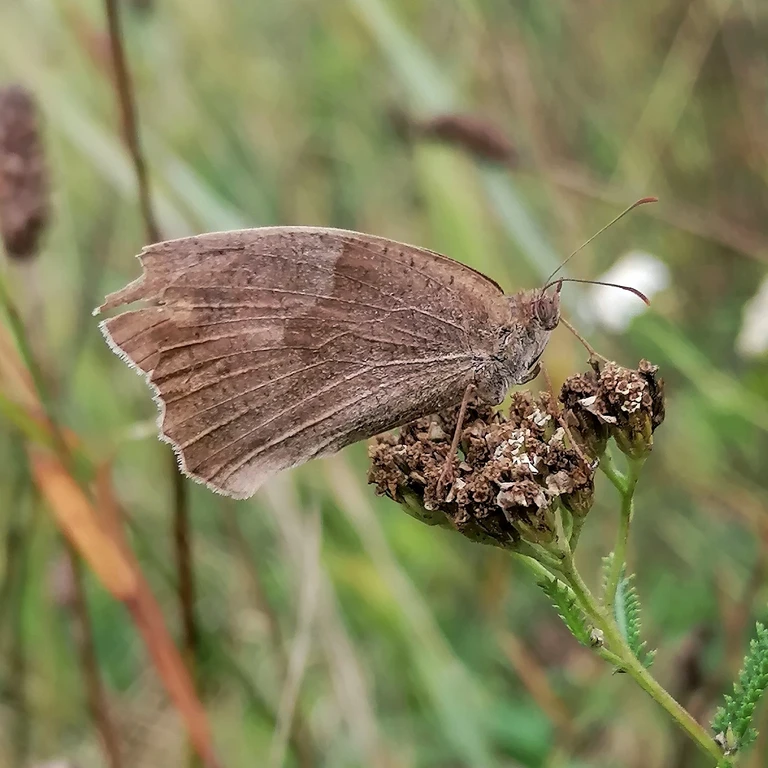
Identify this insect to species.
Maniola jurtina
